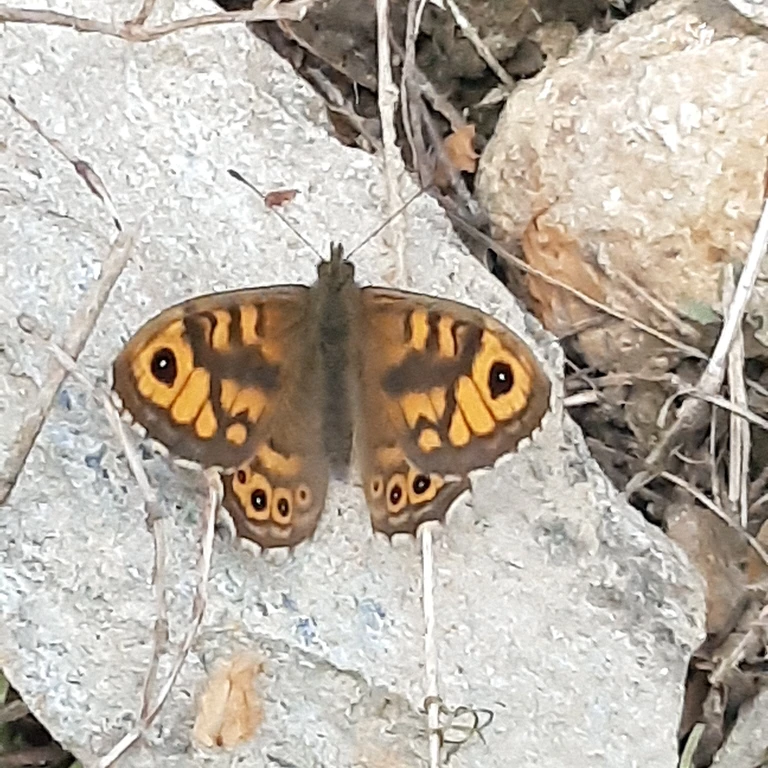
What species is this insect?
Lasiommata megera (also Pararge megera)
